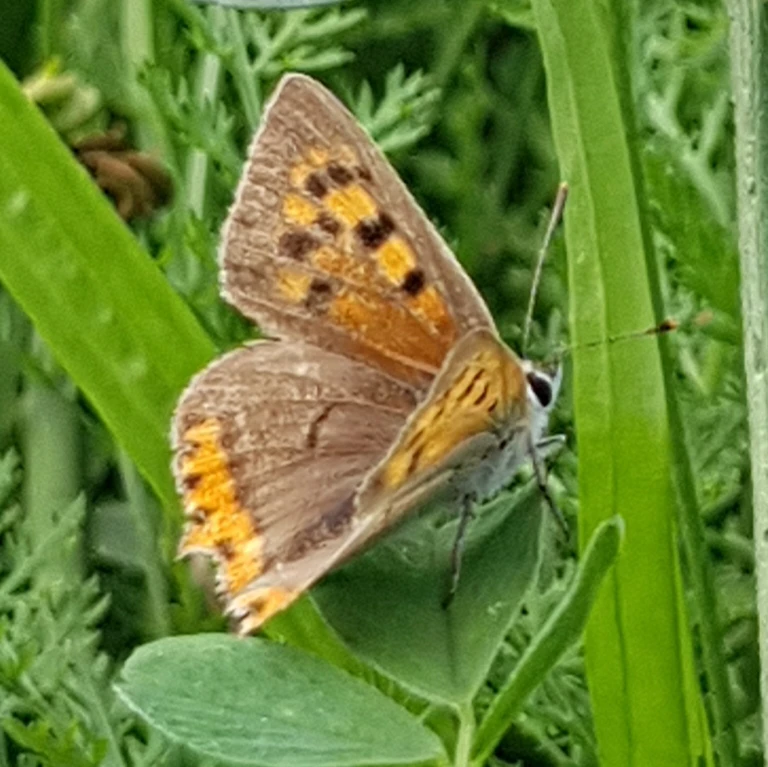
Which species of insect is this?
Lycaena phlaeas
